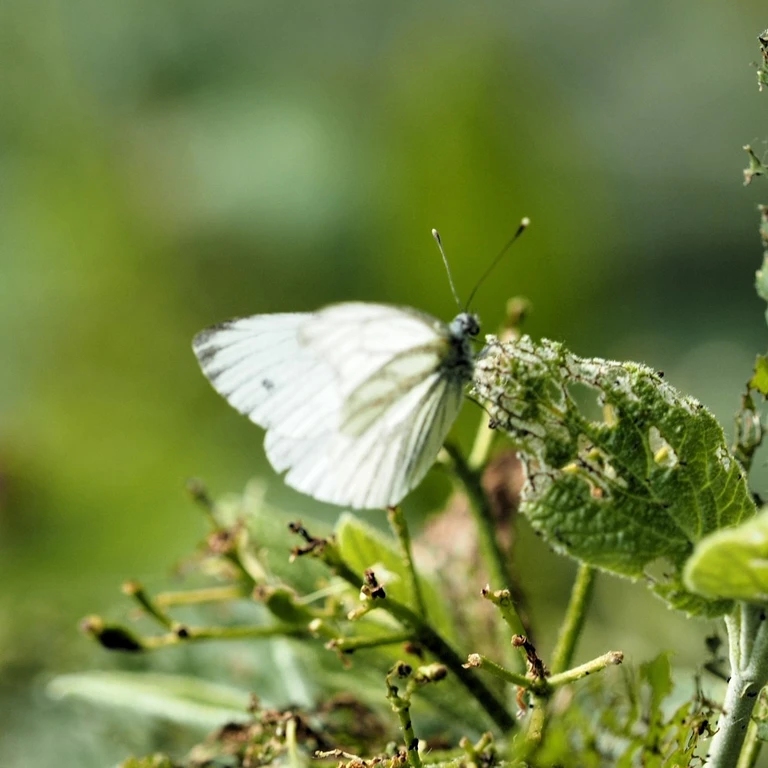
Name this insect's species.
Pieris napi
